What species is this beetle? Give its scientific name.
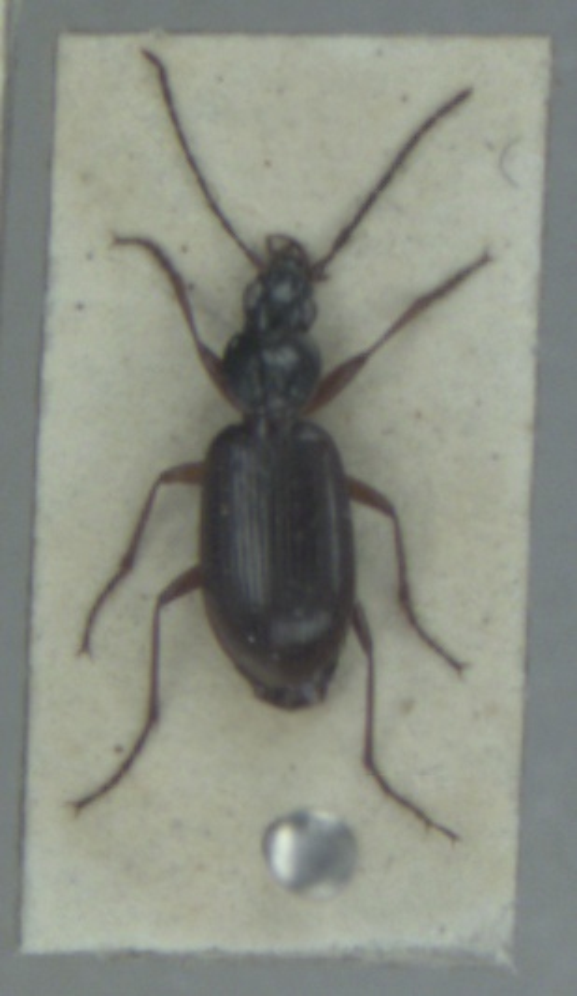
Agonum thoreyi
